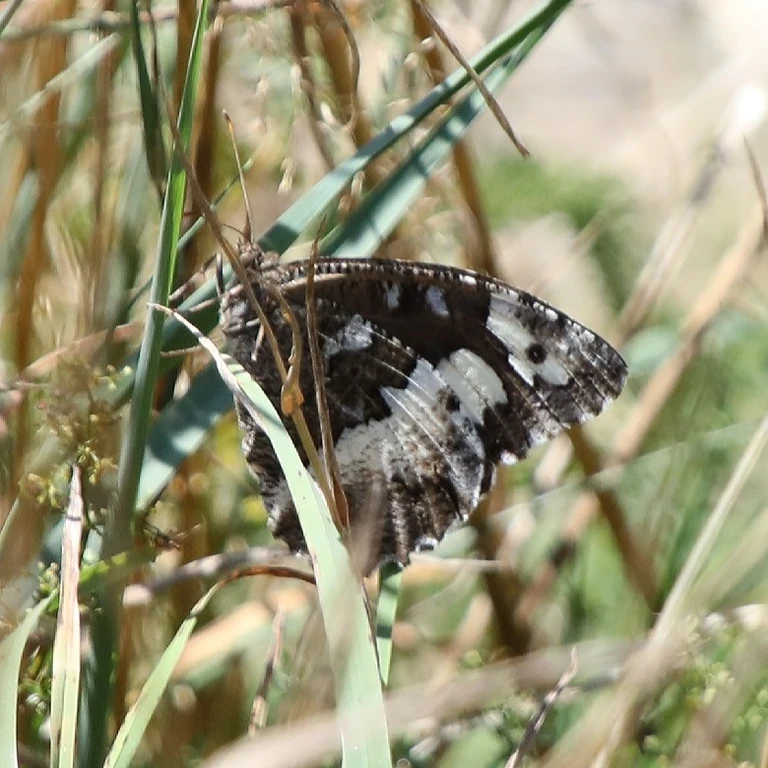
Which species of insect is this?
Brintesia circe
